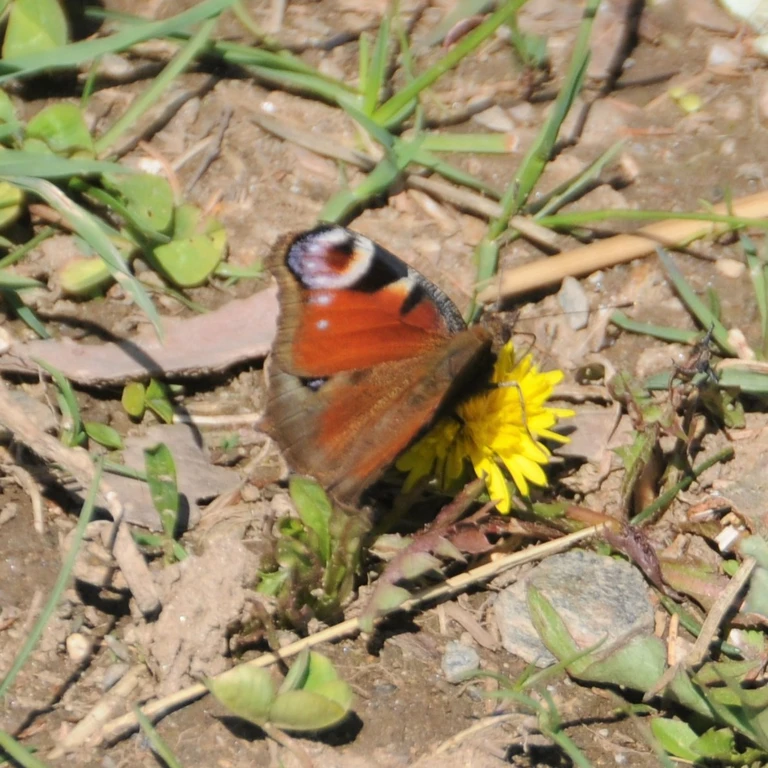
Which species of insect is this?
Aglais io
